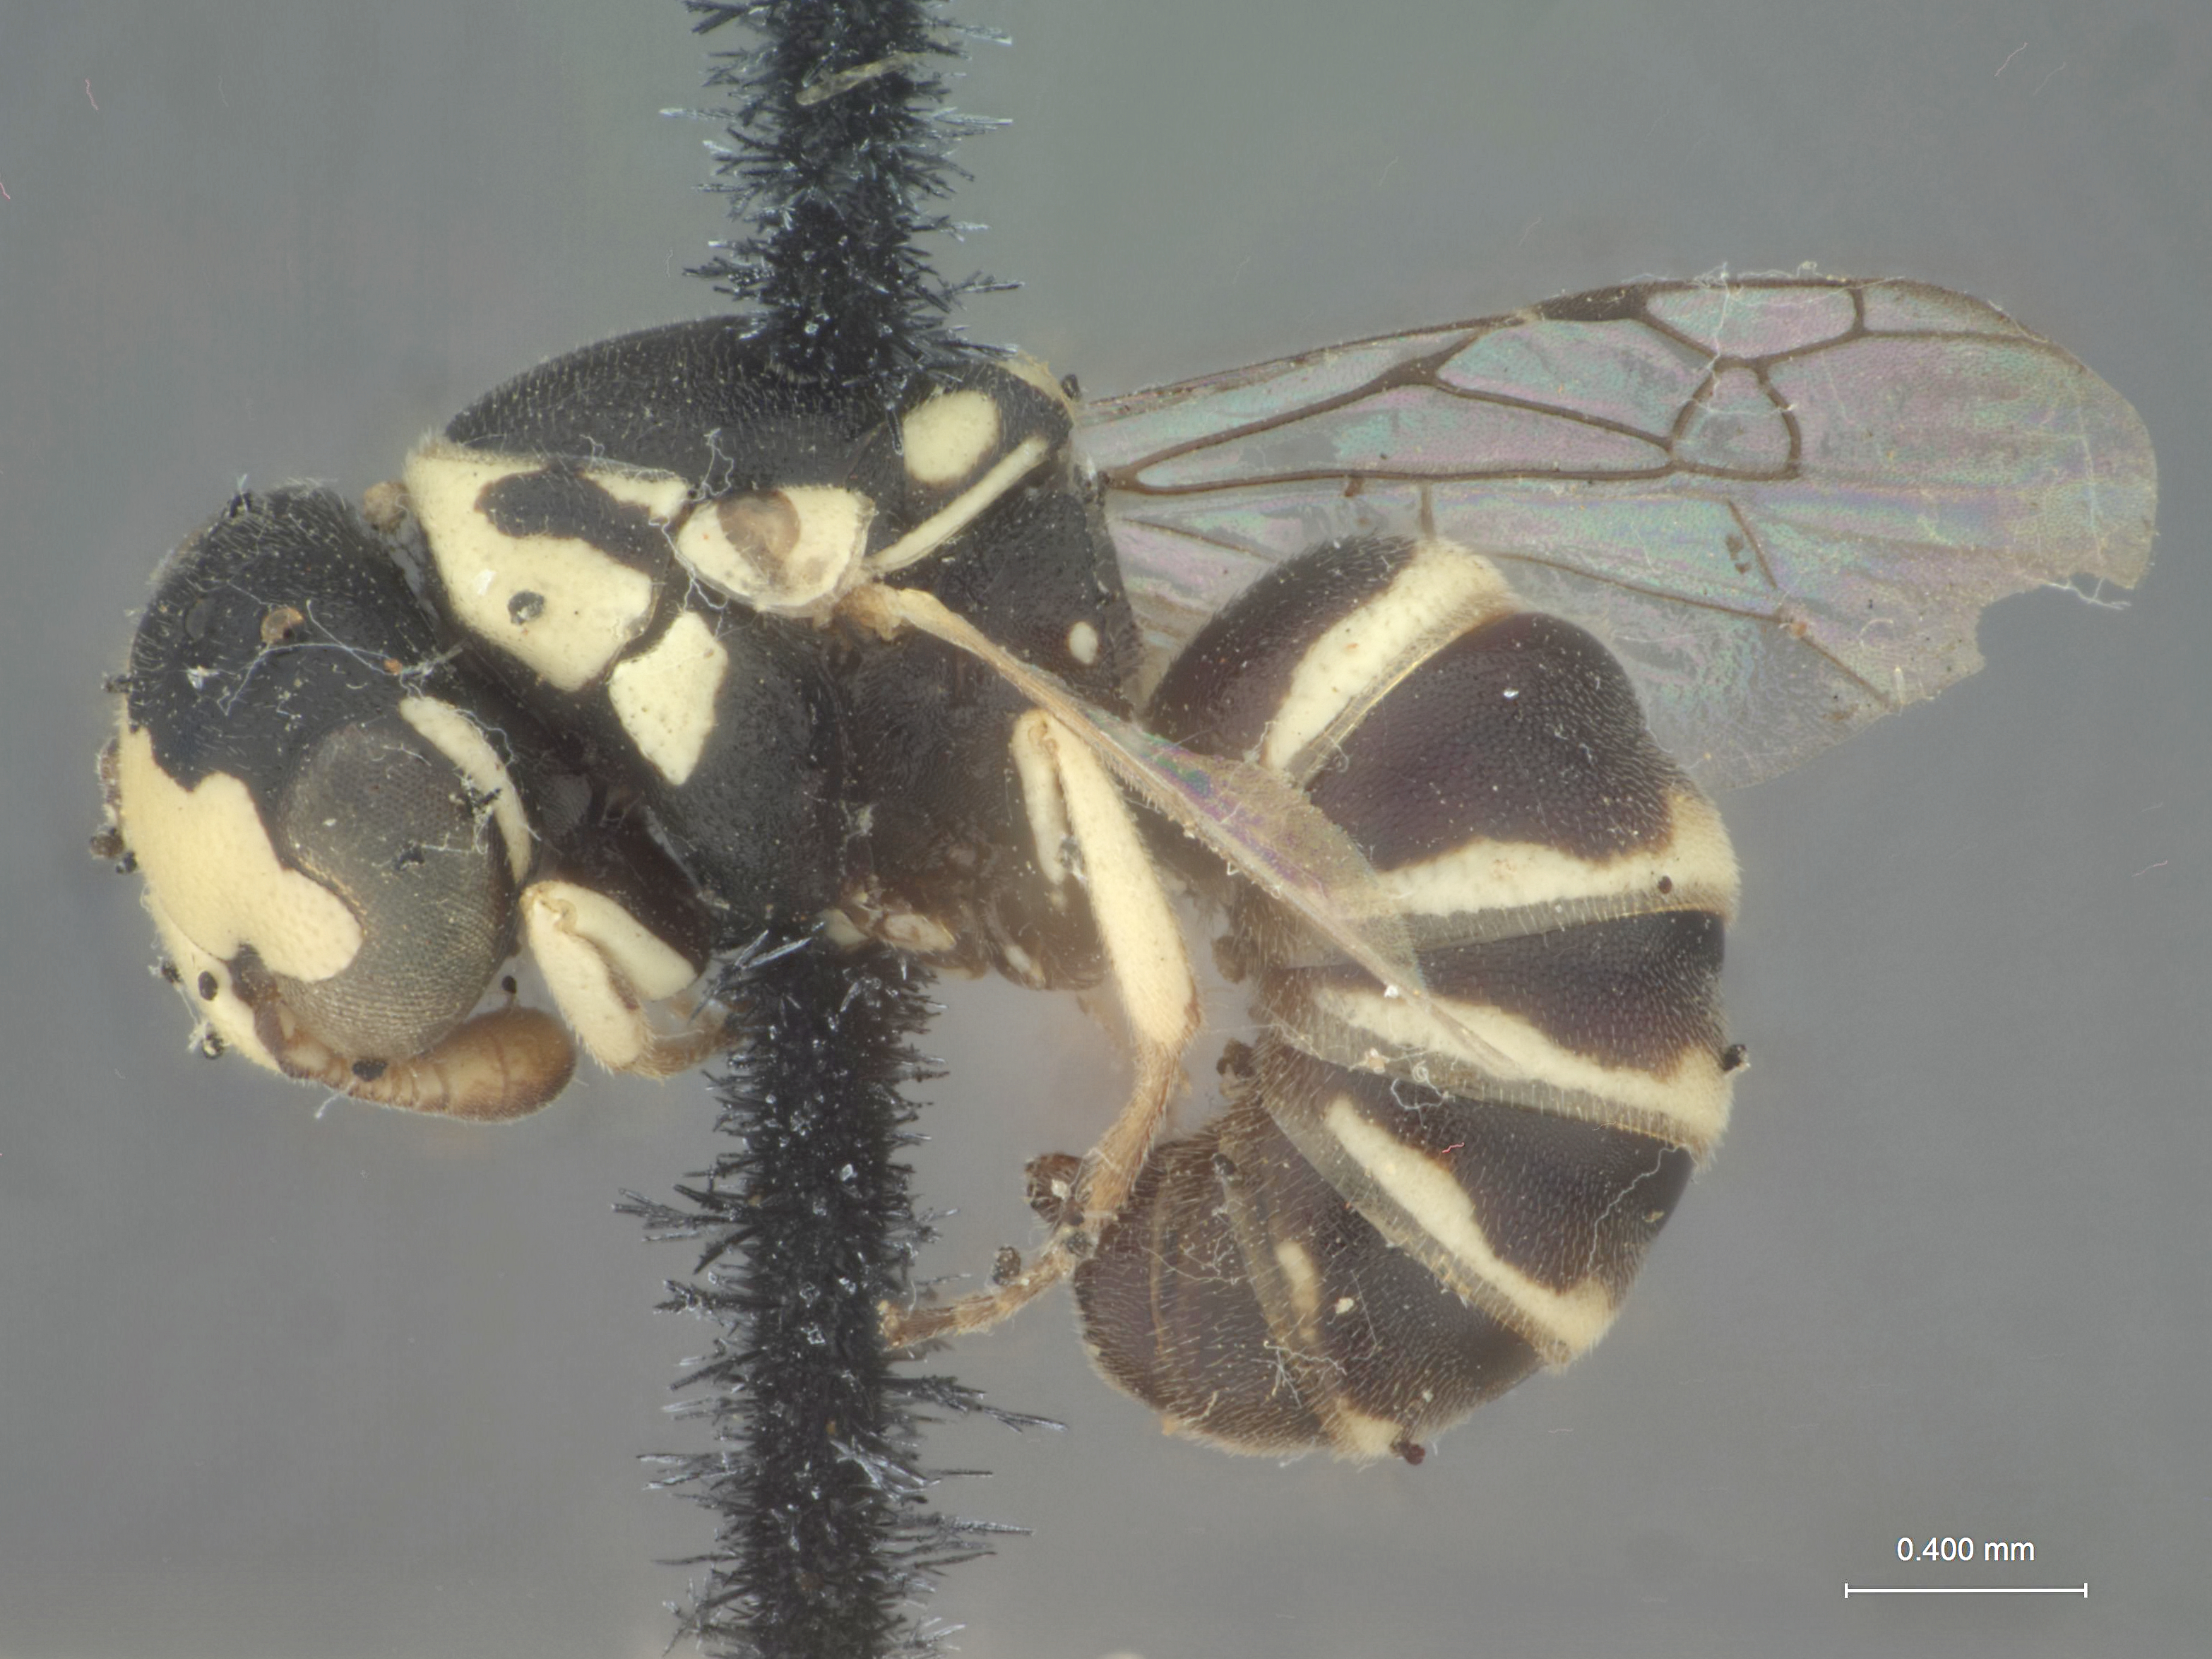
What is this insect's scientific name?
Quartinioides phoebe
